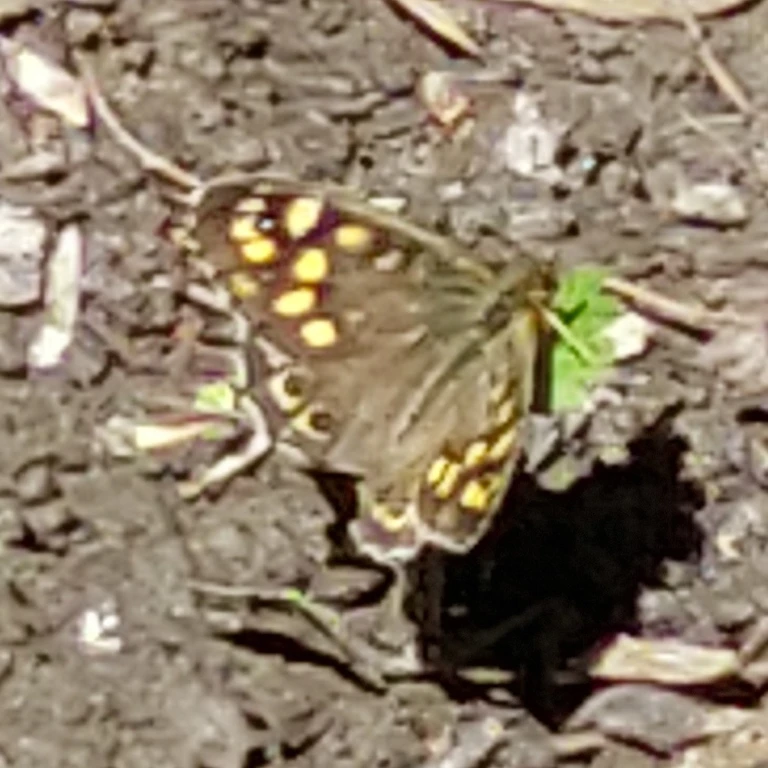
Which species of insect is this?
Pararge aegeria
